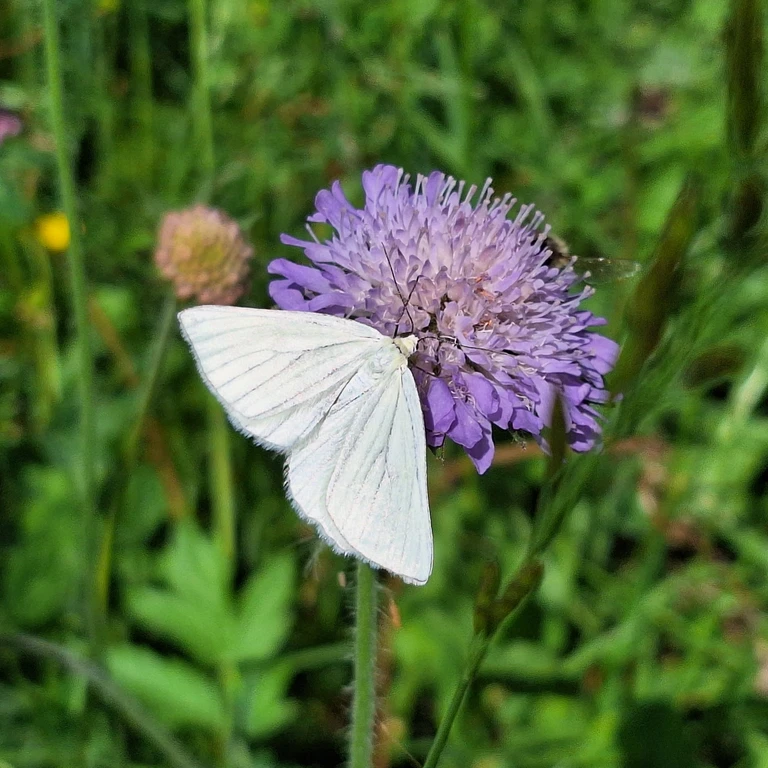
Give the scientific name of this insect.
Siona lineata
